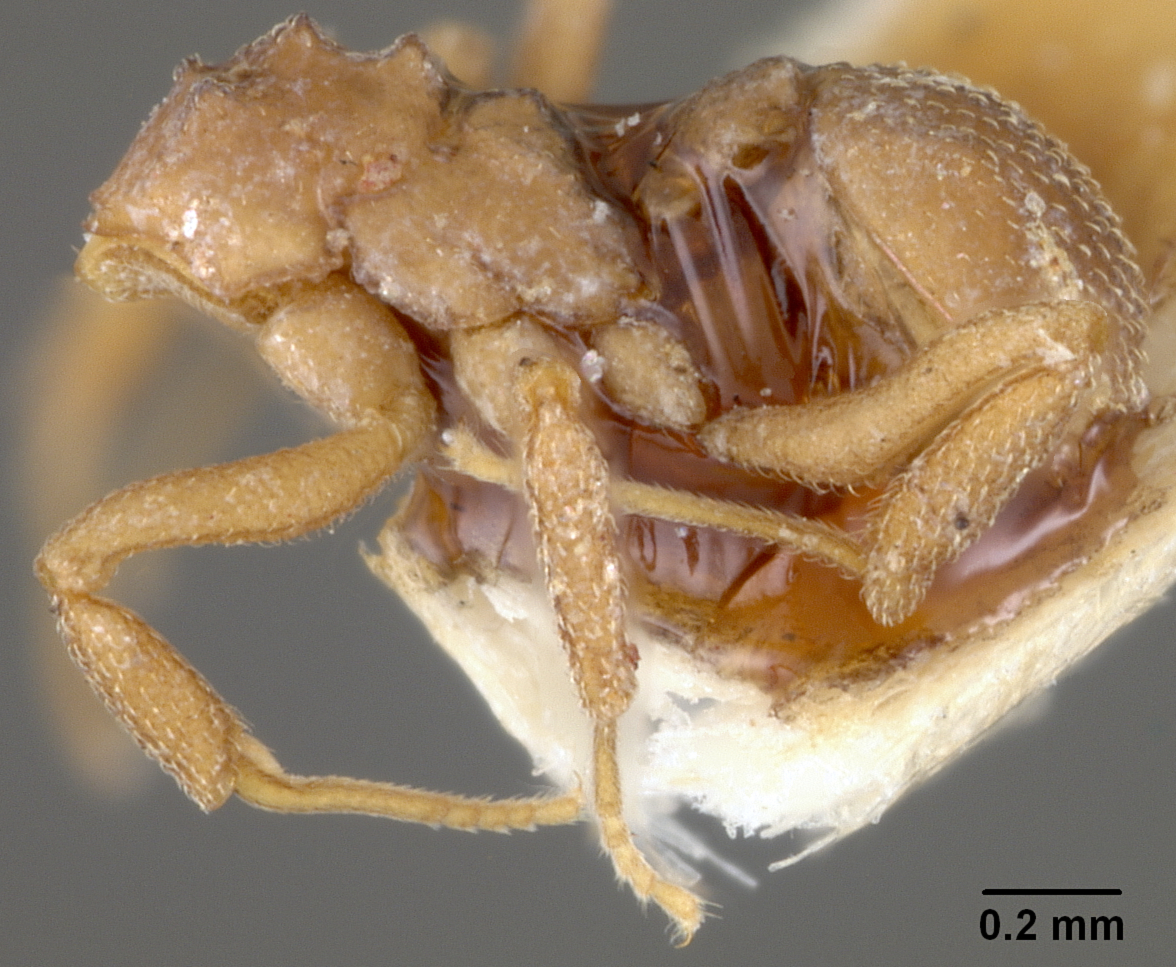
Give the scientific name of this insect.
Cyphomyrmex rimosus
